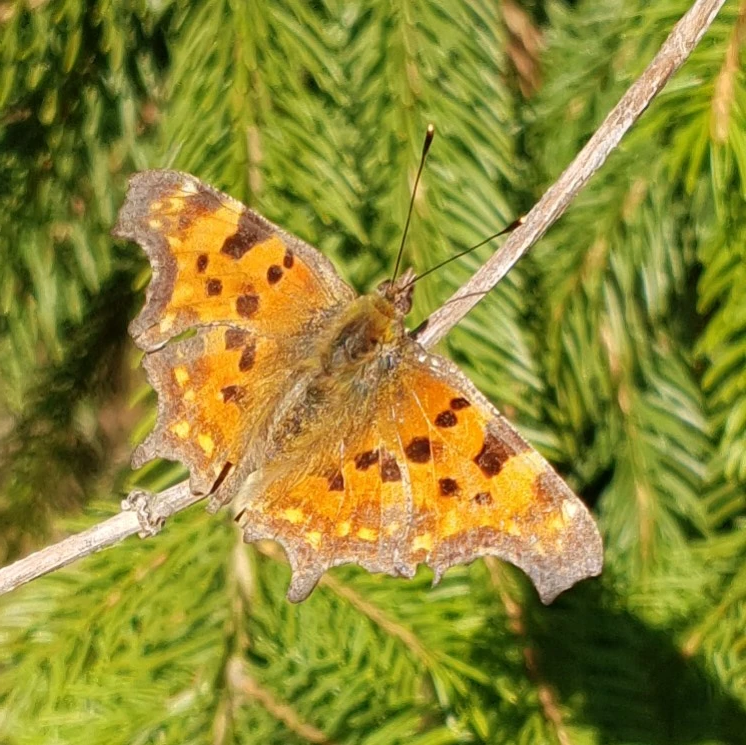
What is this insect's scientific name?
Polygonia c-album
